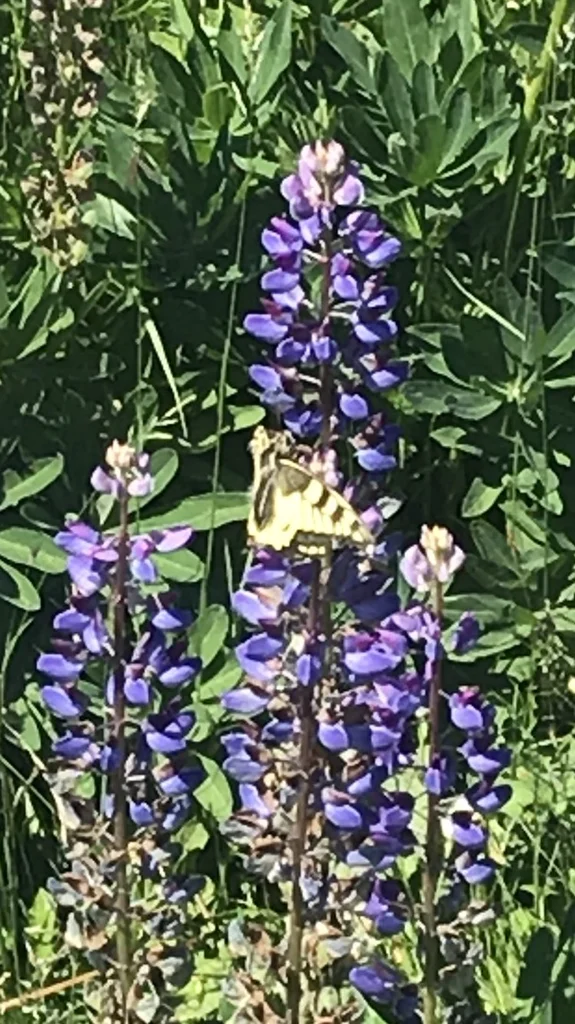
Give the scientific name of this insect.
Papilio machaon
